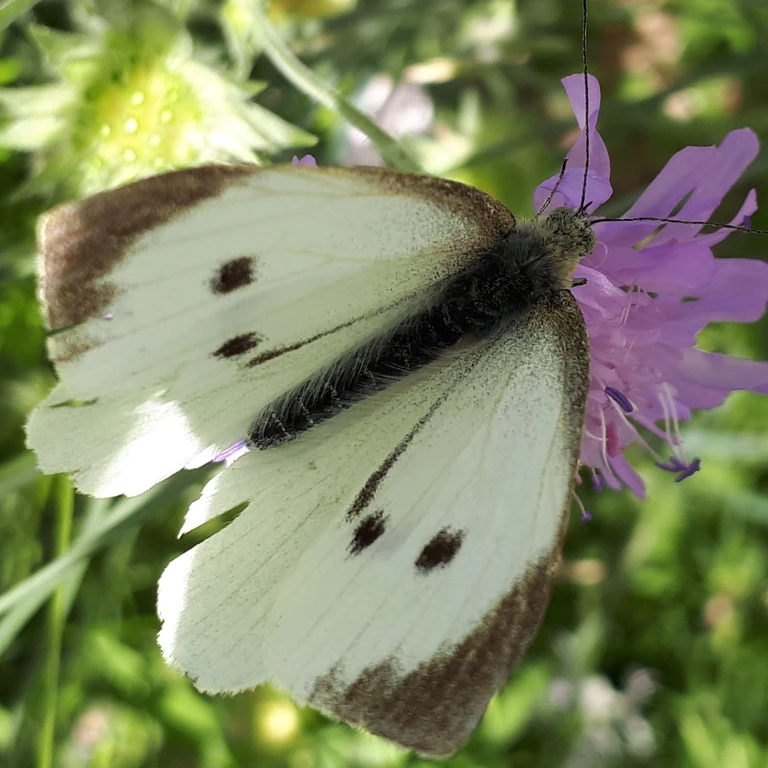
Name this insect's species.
Pieris brassicae
